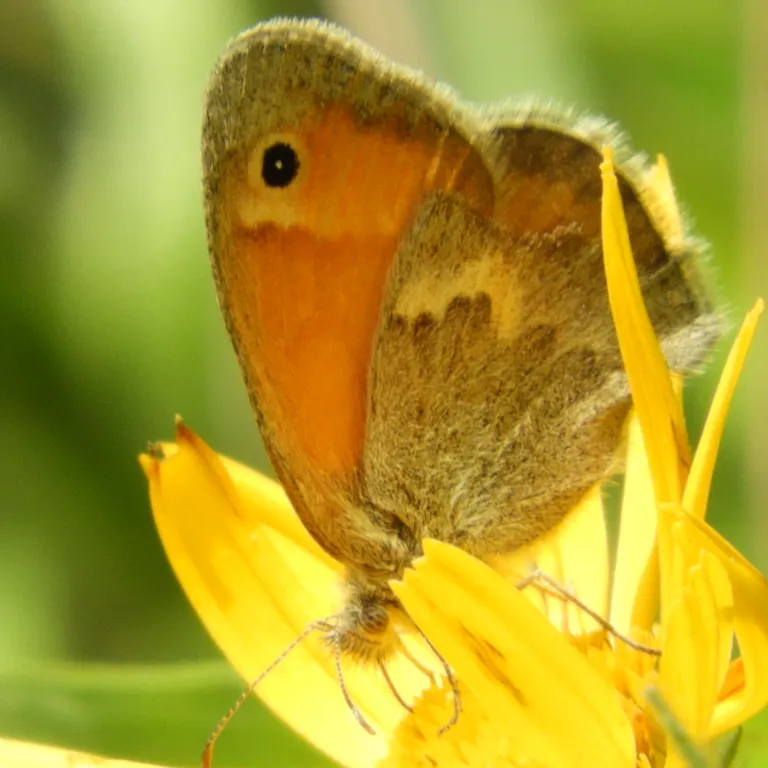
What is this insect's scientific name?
Coenonympha pamphilus
